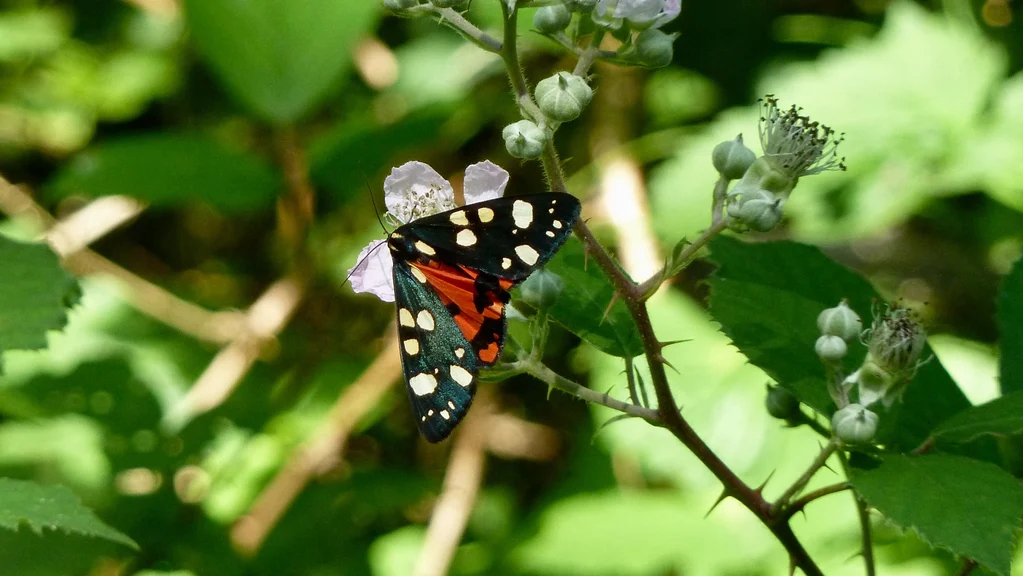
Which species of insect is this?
Callimorpha dominula
